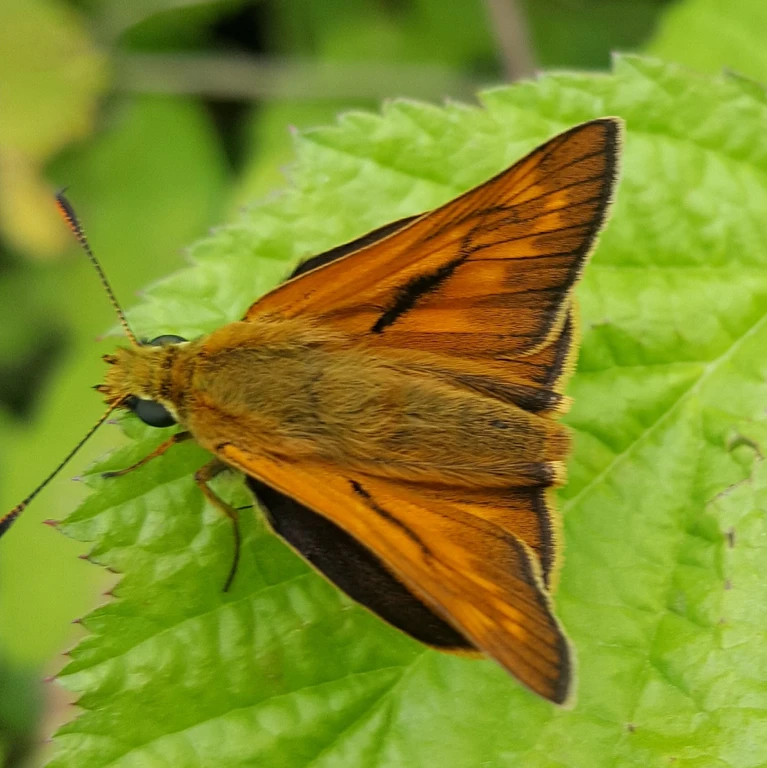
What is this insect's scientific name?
Ochlodes sylvanus (also Ochlodes venata)
